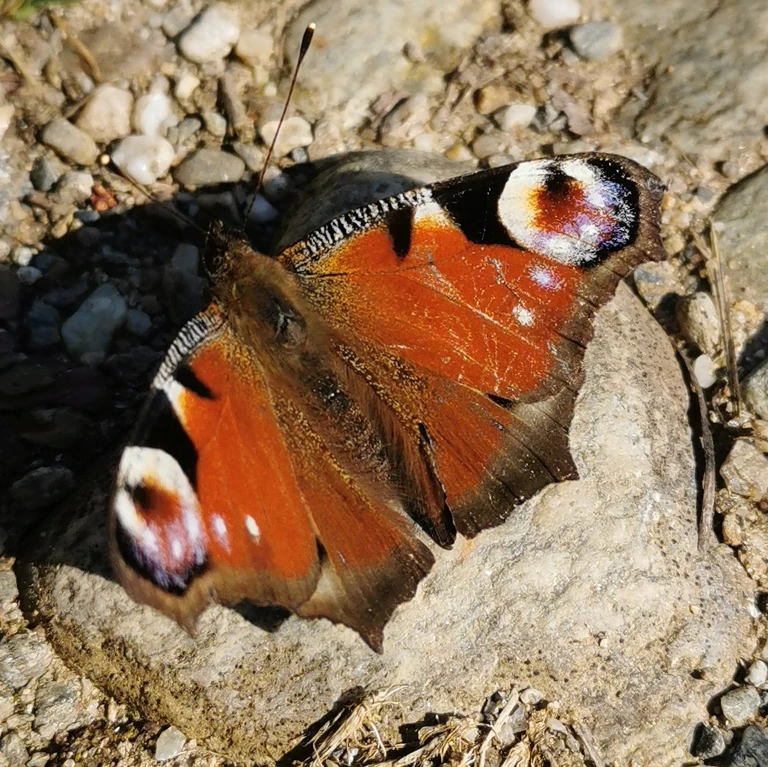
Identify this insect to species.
Aglais io
